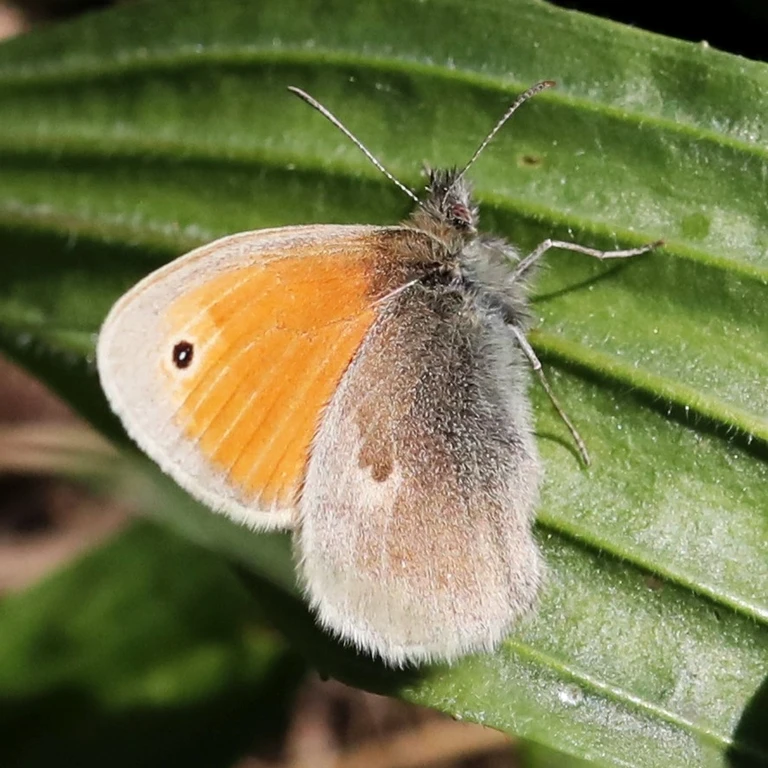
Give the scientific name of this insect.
Coenonympha pamphilus
